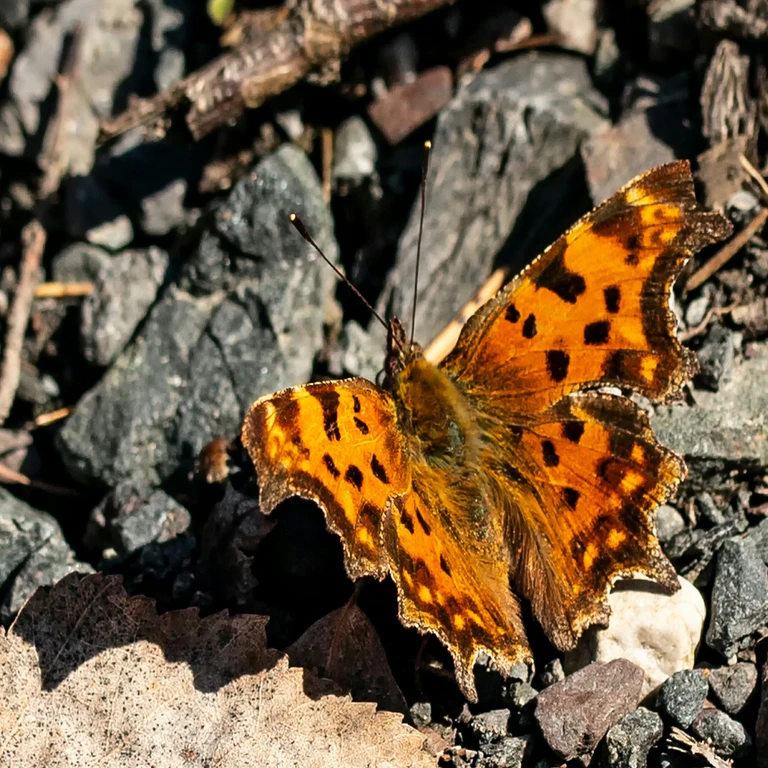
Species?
Polygonia c-album
